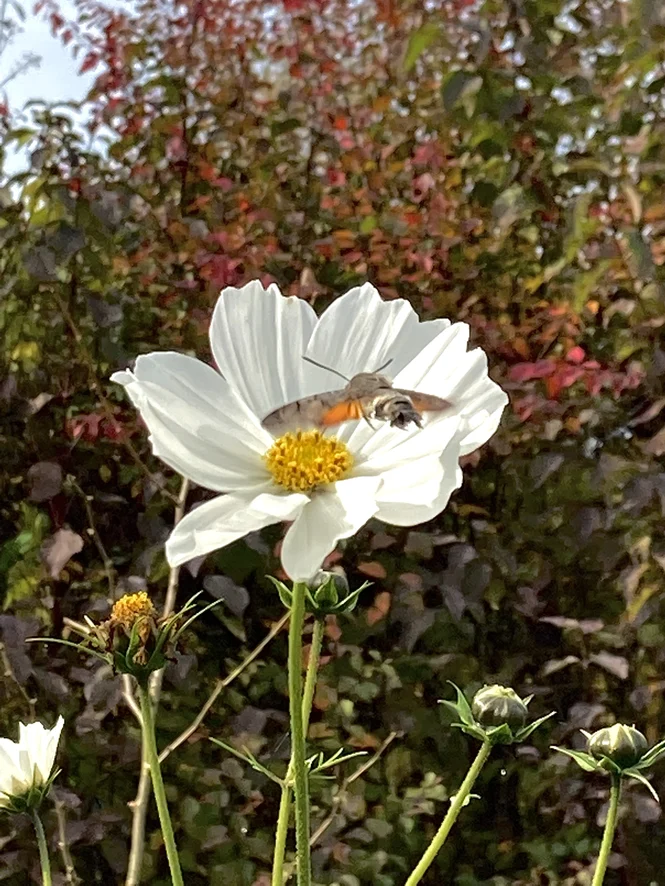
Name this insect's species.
Macroglossum stellatarum
